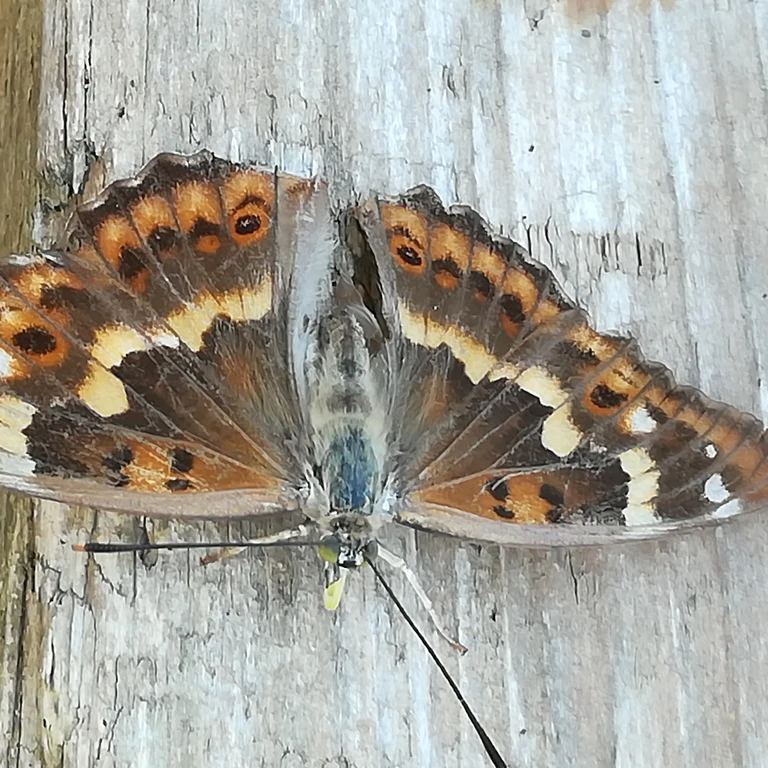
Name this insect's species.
Apatura ilia
